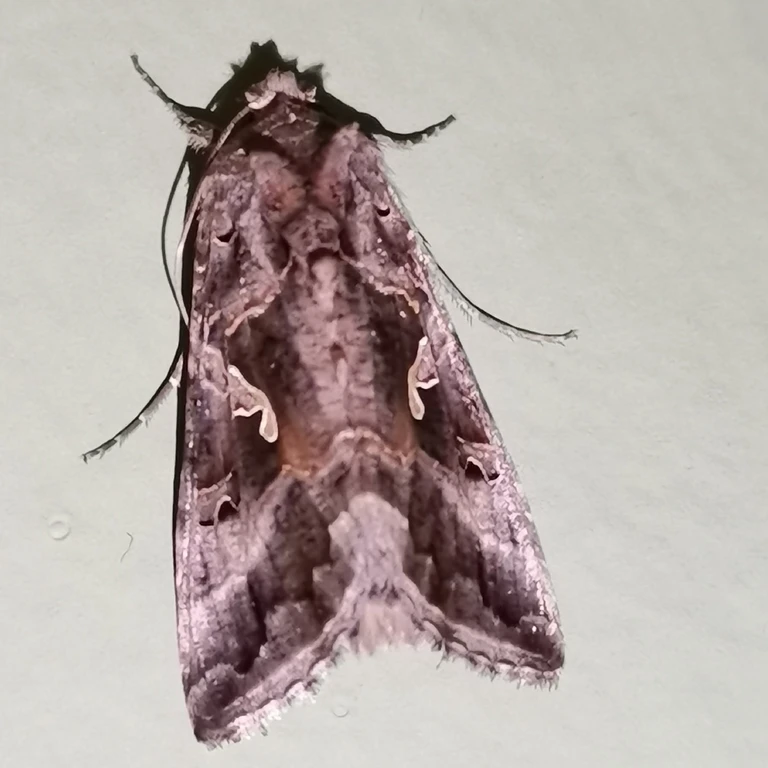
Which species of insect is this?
Autographa gamma
